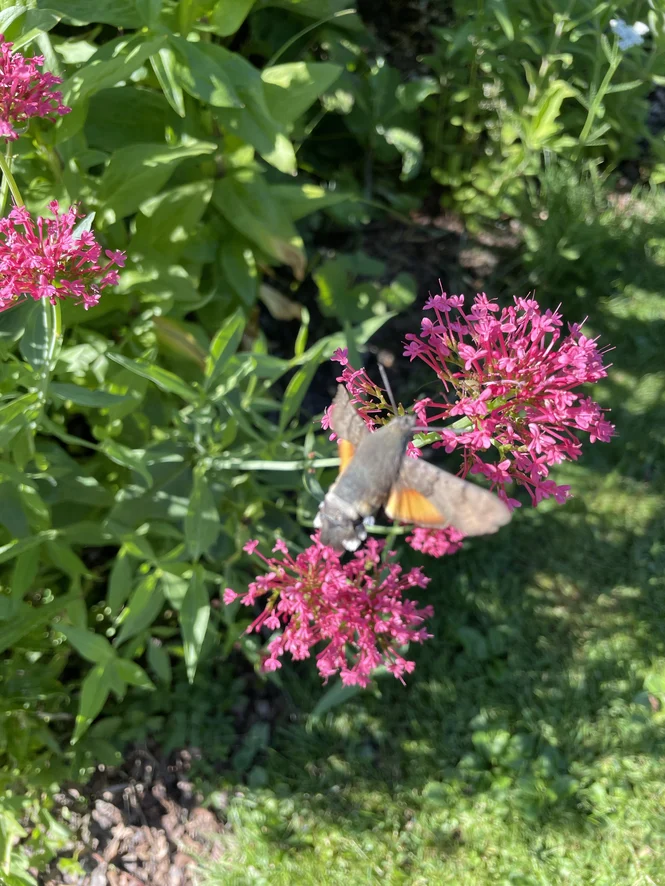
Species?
Macroglossum stellatarum
